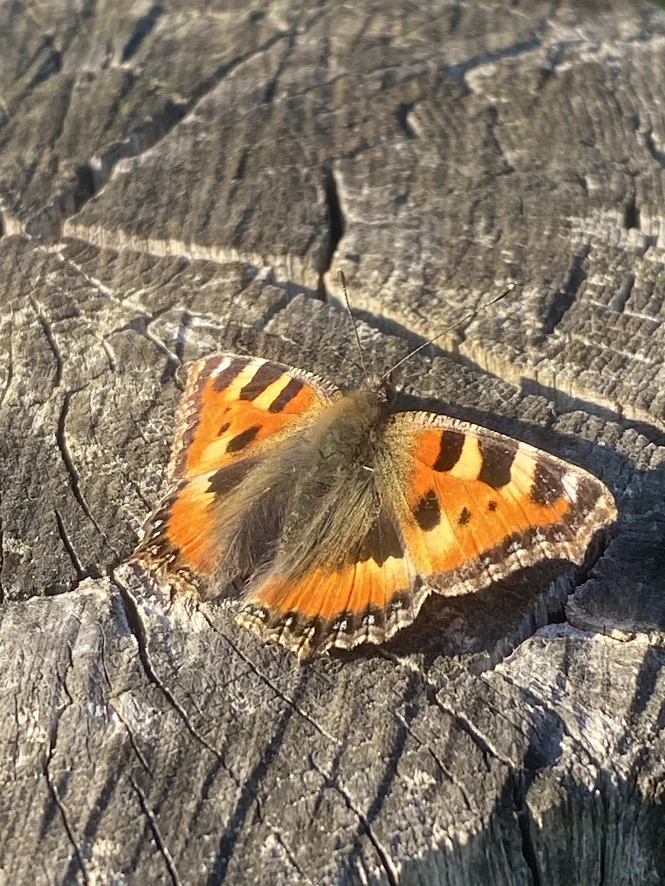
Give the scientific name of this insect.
Aglais urticae
